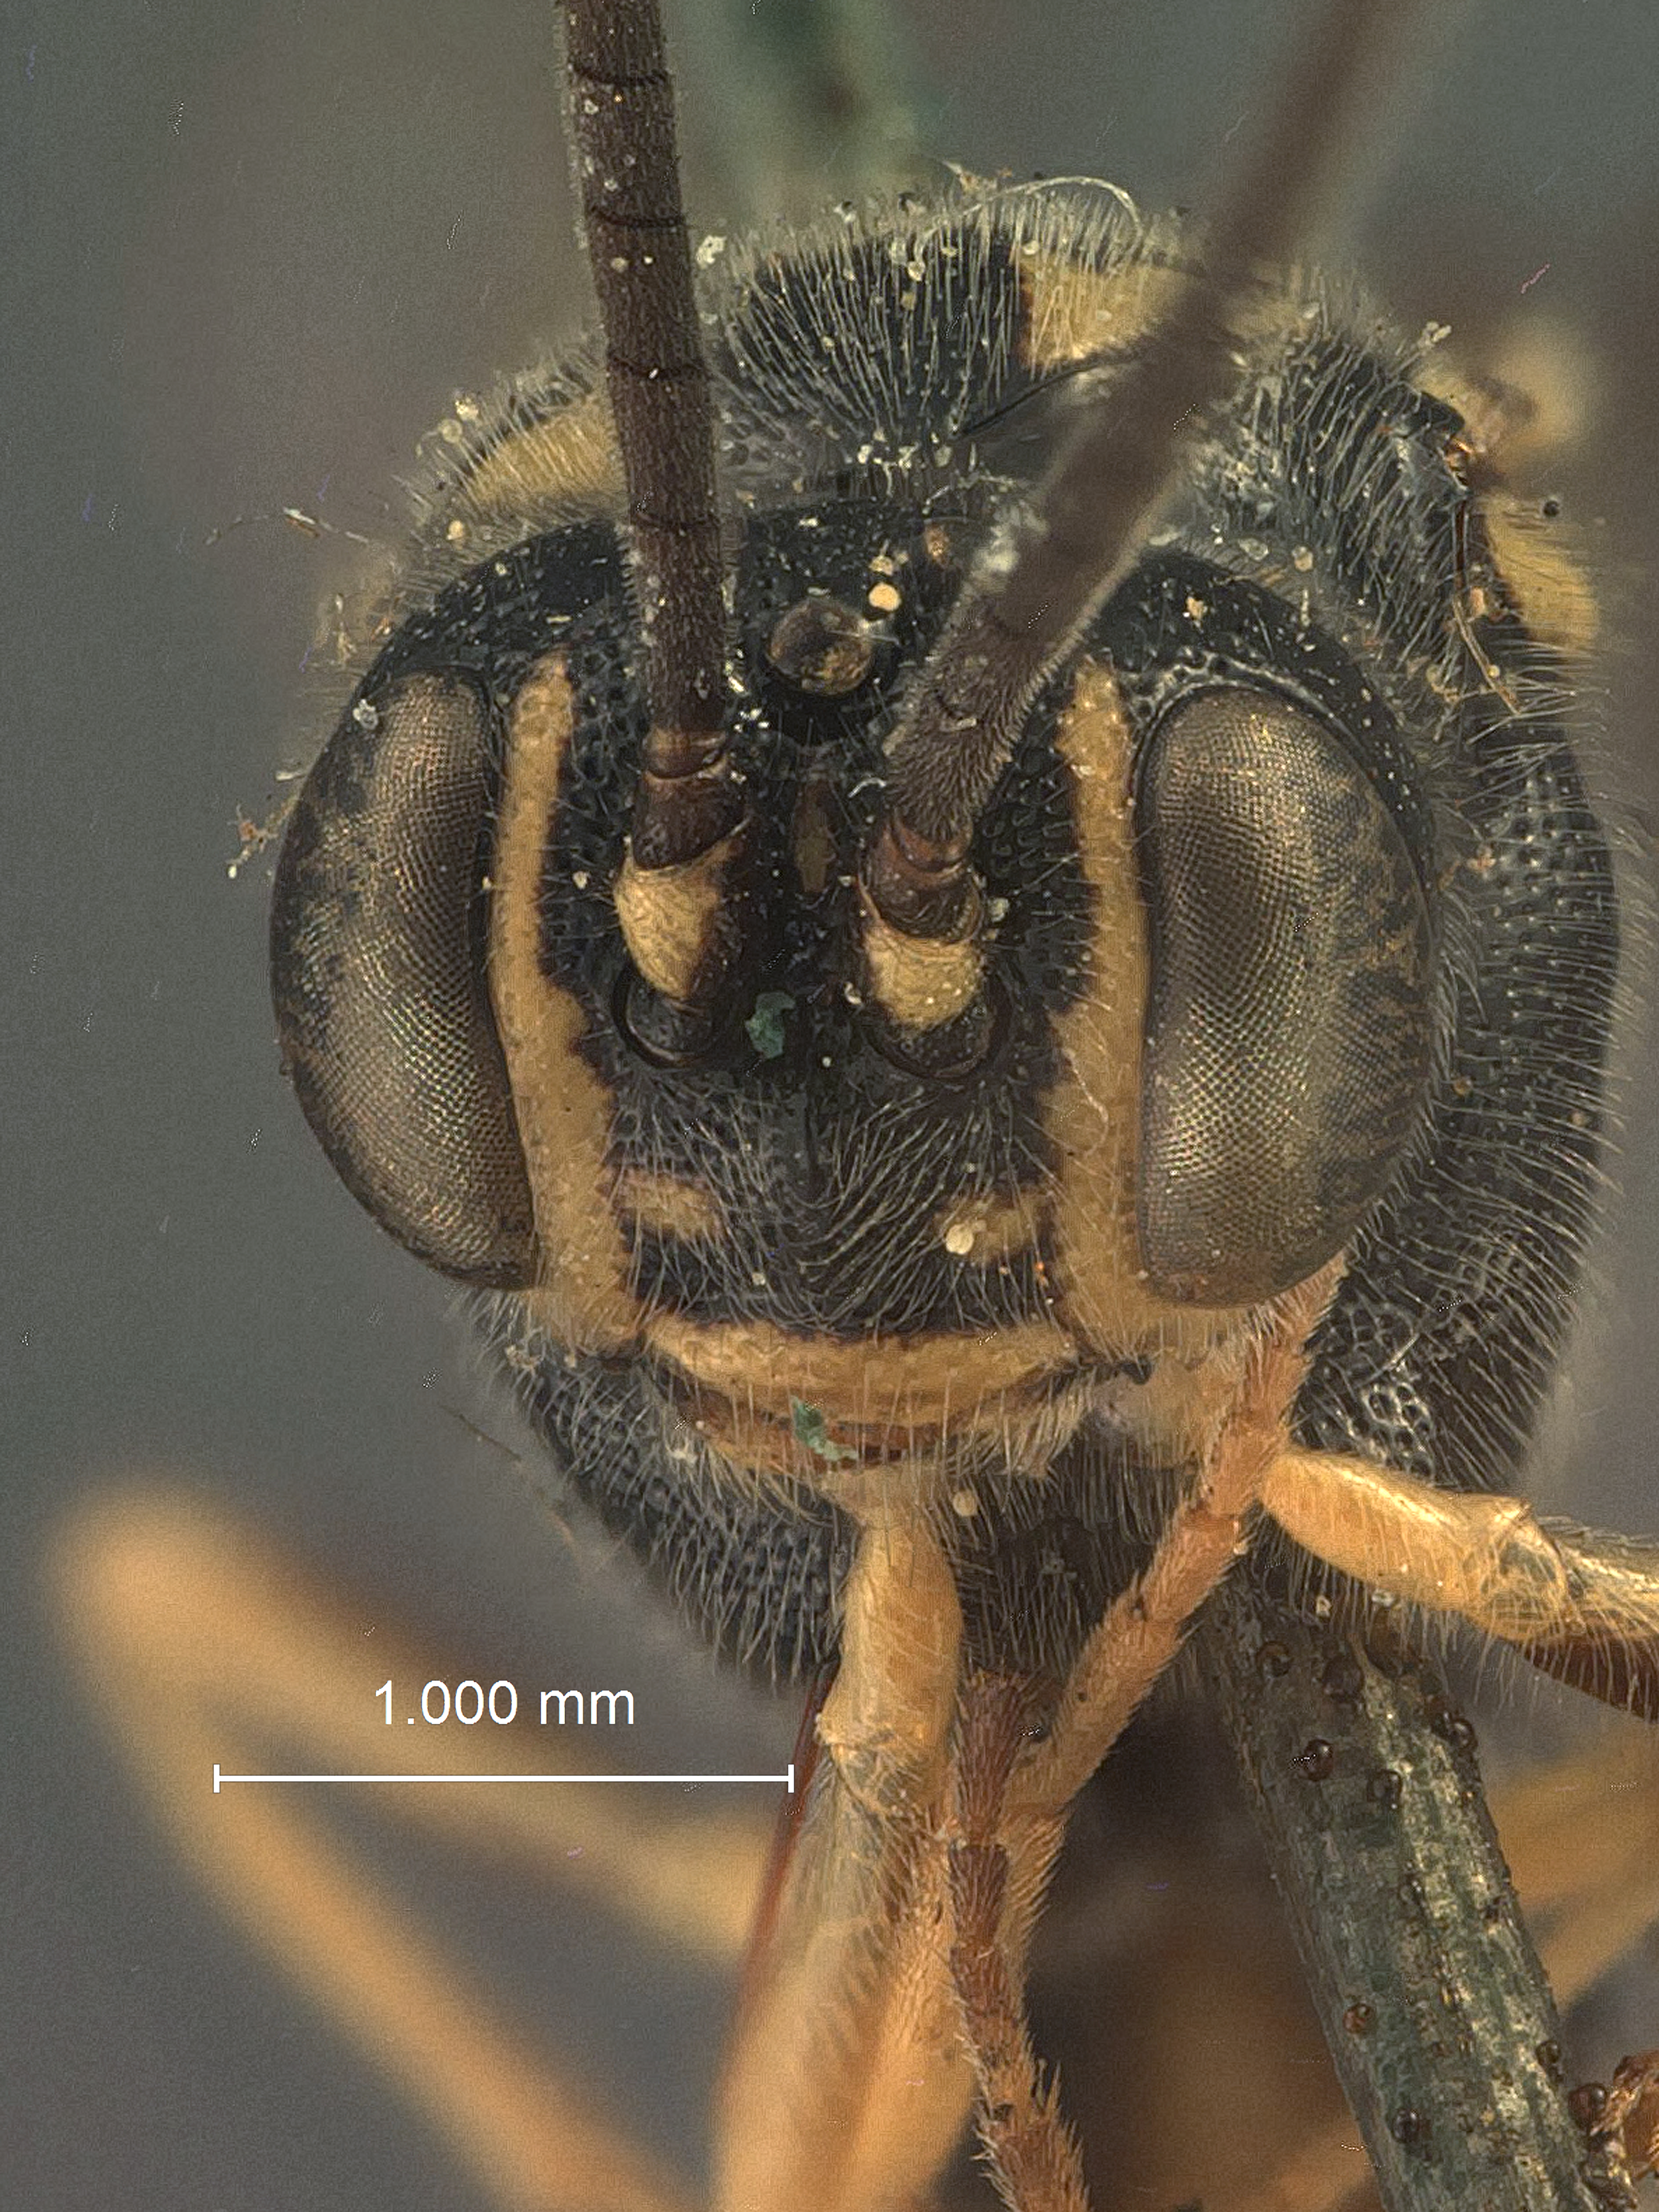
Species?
Exenterus nigrifrons
